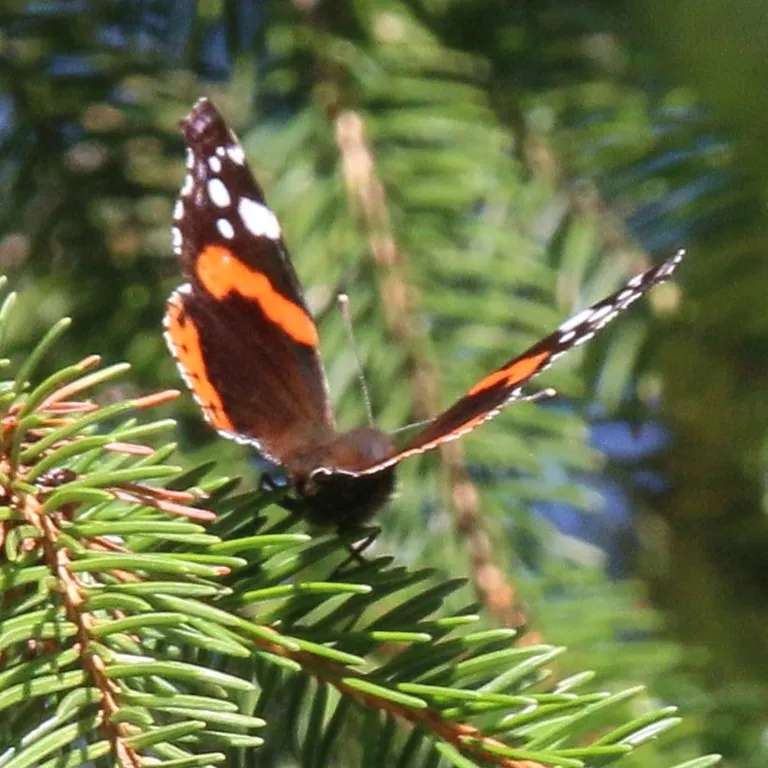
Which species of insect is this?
Vanessa atalanta
